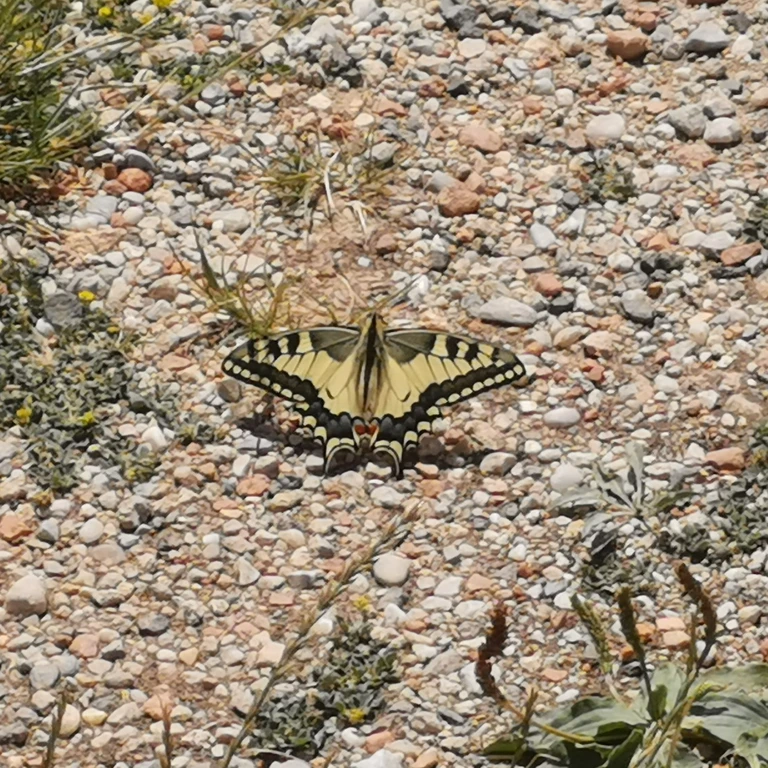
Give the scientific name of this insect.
Papilio machaon
